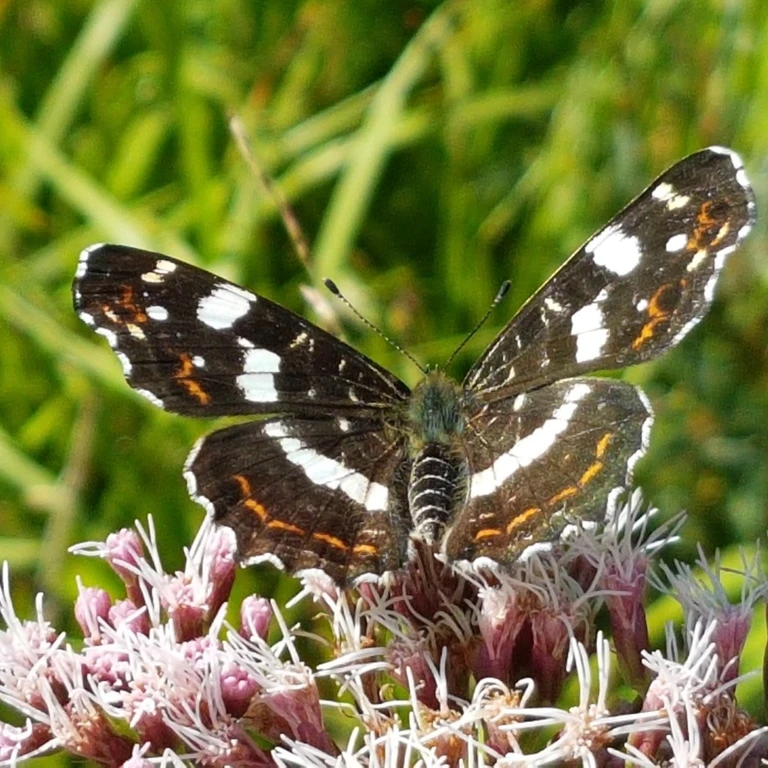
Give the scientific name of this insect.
Araschnia levana
